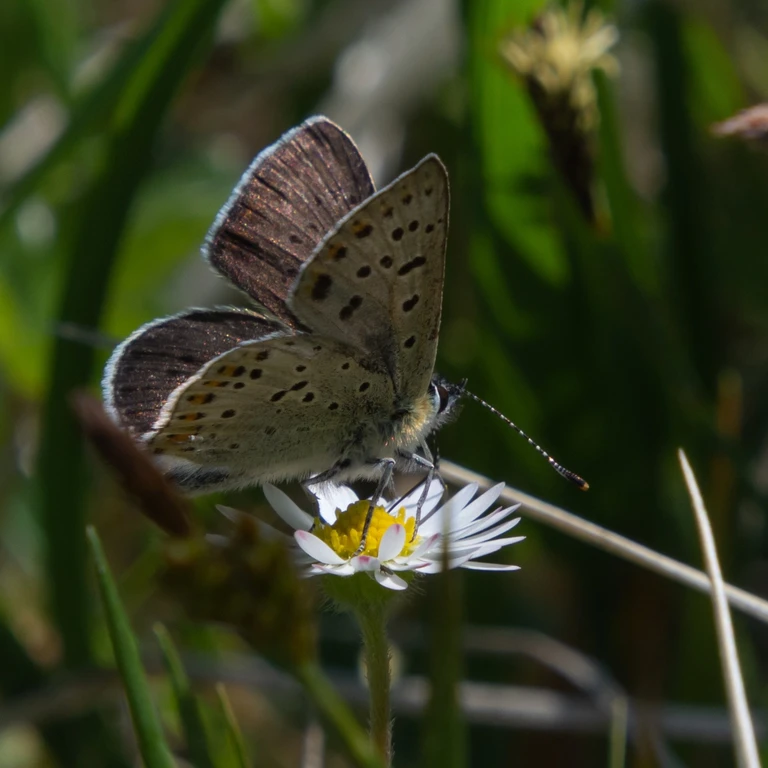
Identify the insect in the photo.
Lycaena tityrus (also Loweia tityrus)
